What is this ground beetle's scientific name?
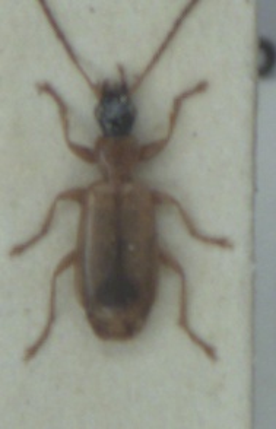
Demetrias monostigma
